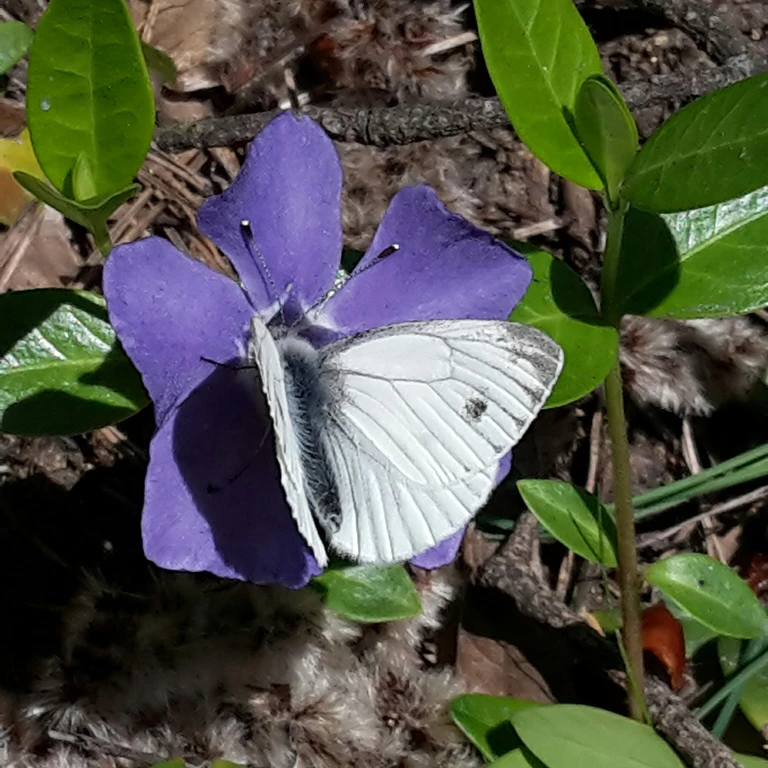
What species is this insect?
Pieris napi
